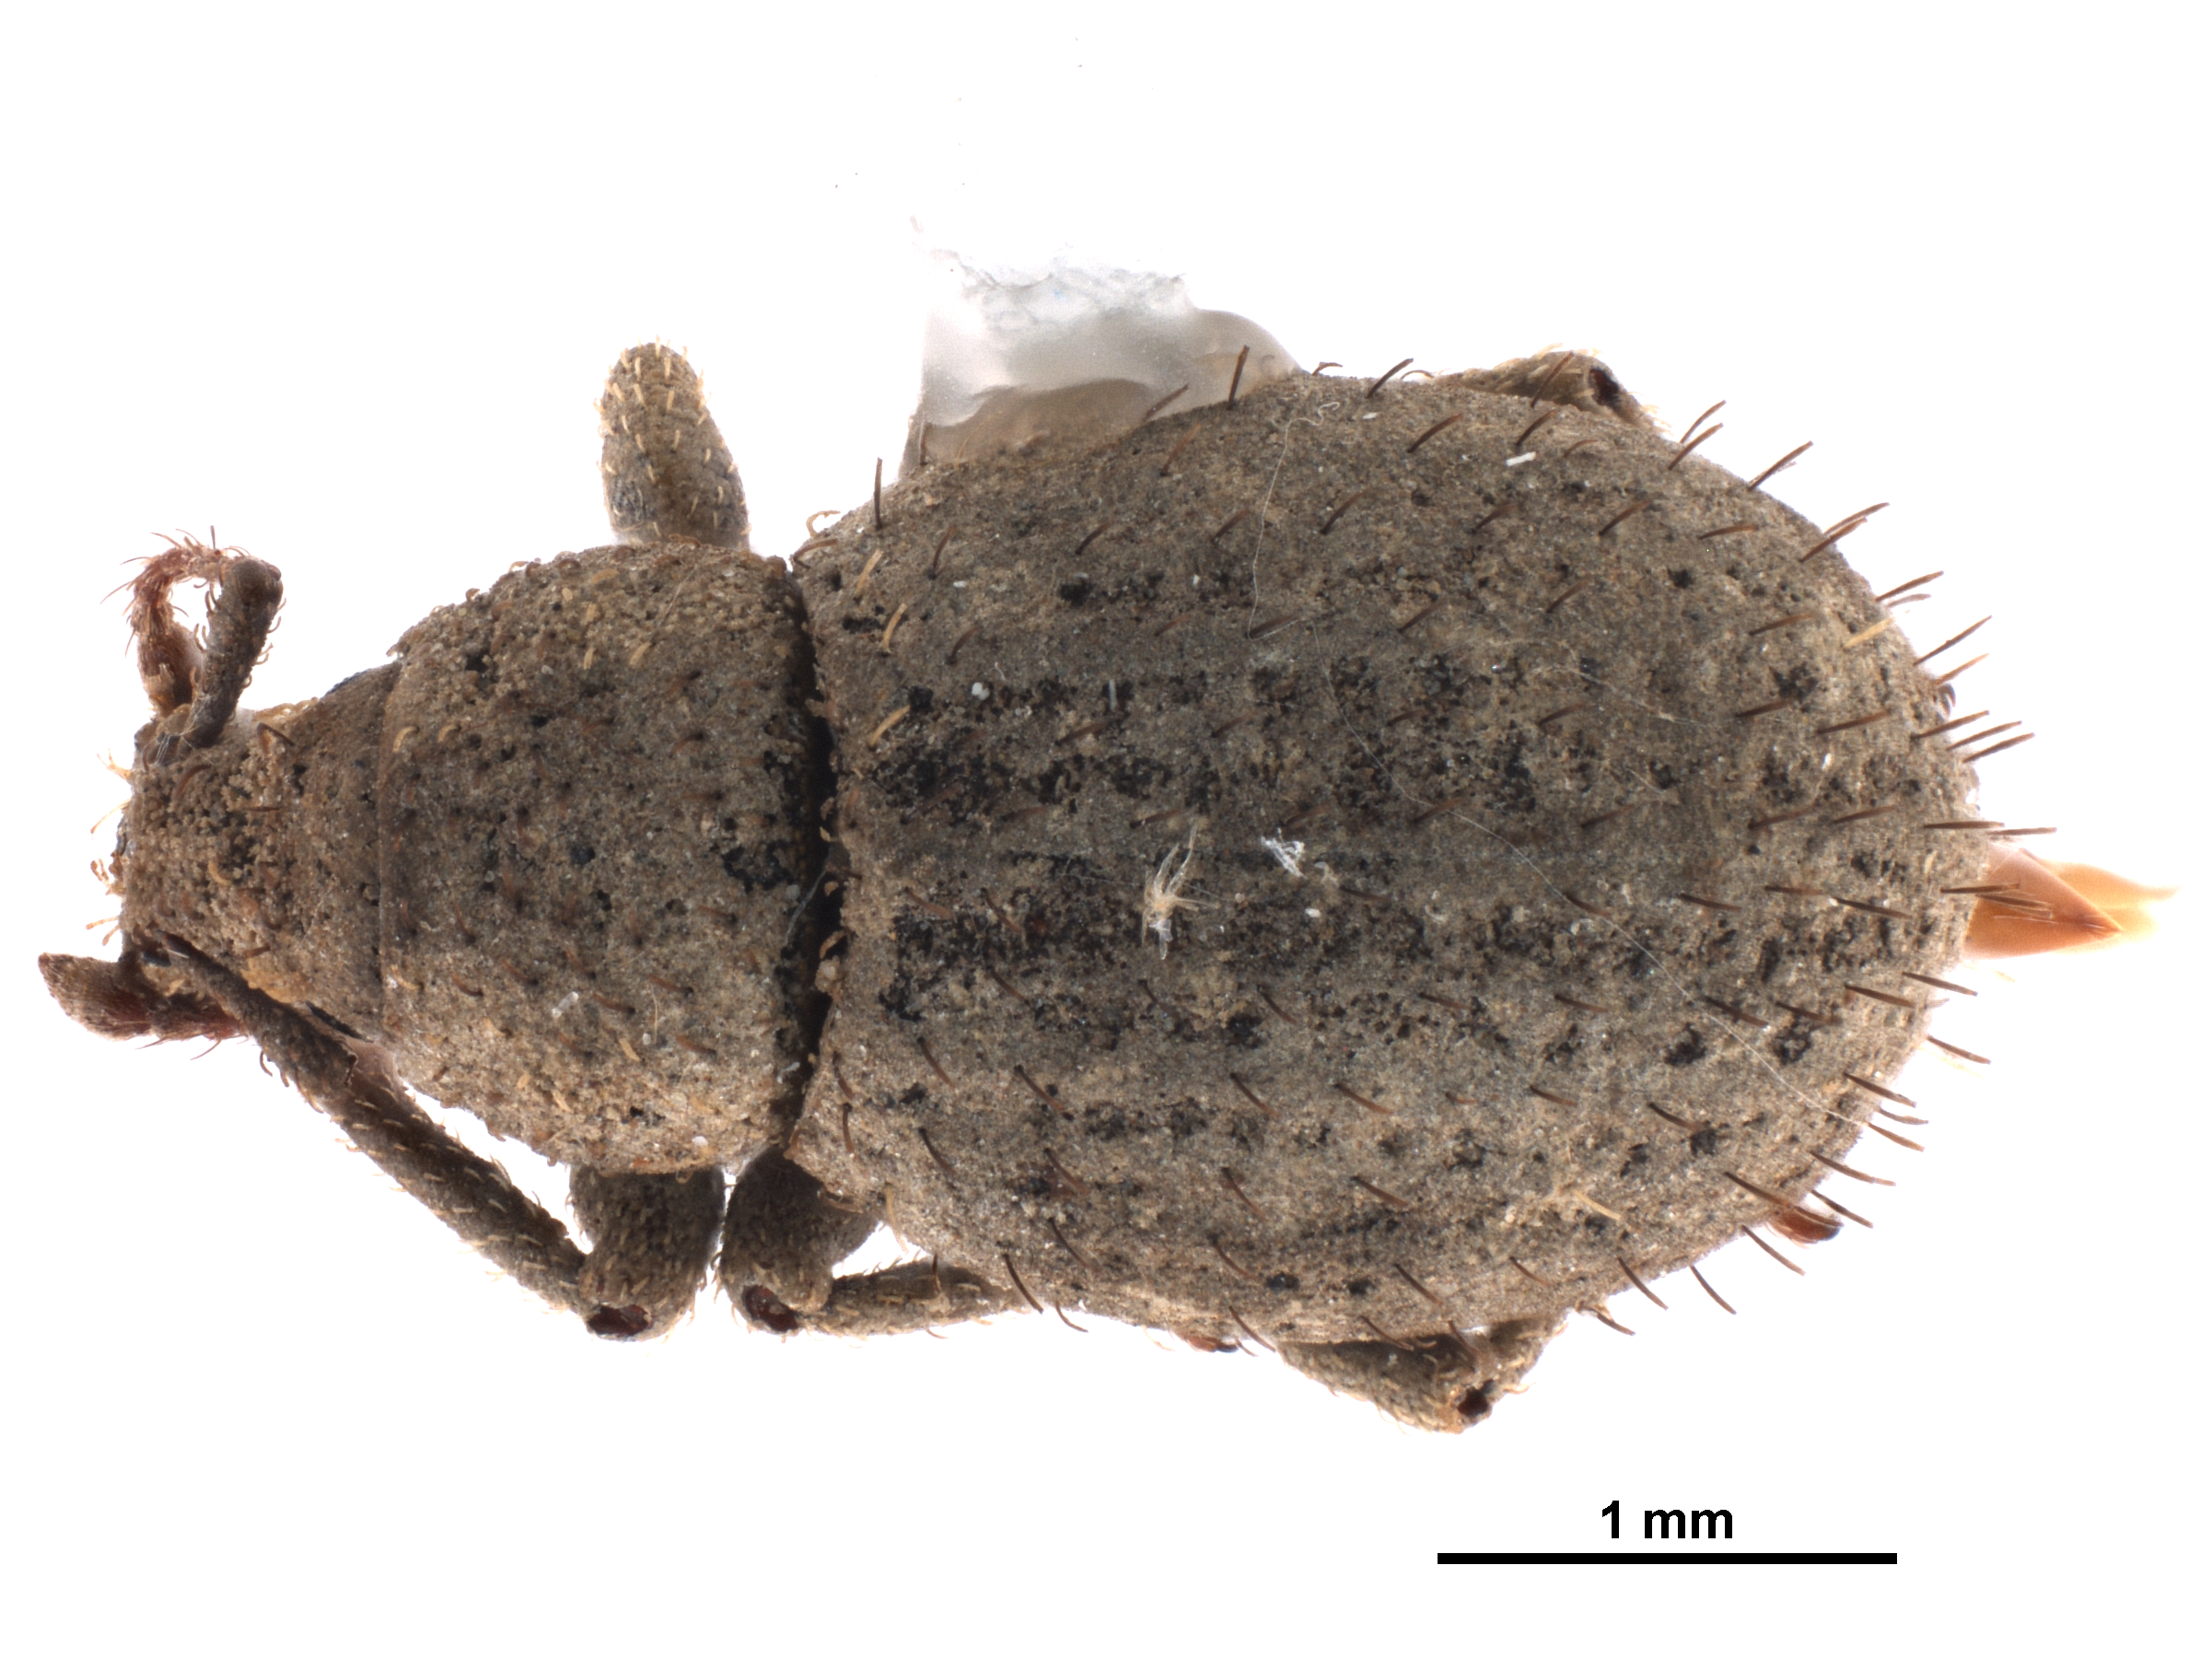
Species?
Phyxelis rigidus
